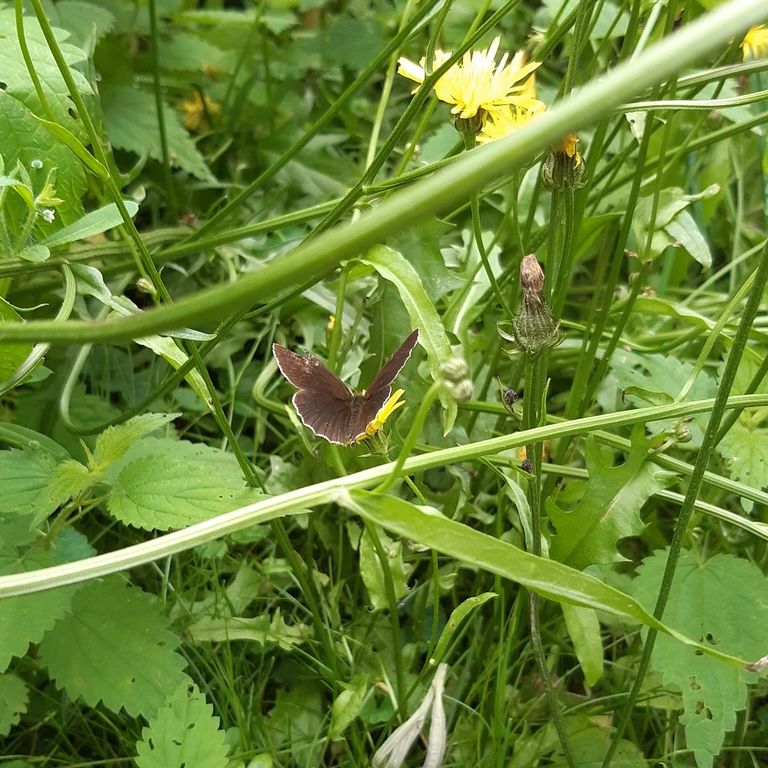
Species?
Aphantopus hyperantus
